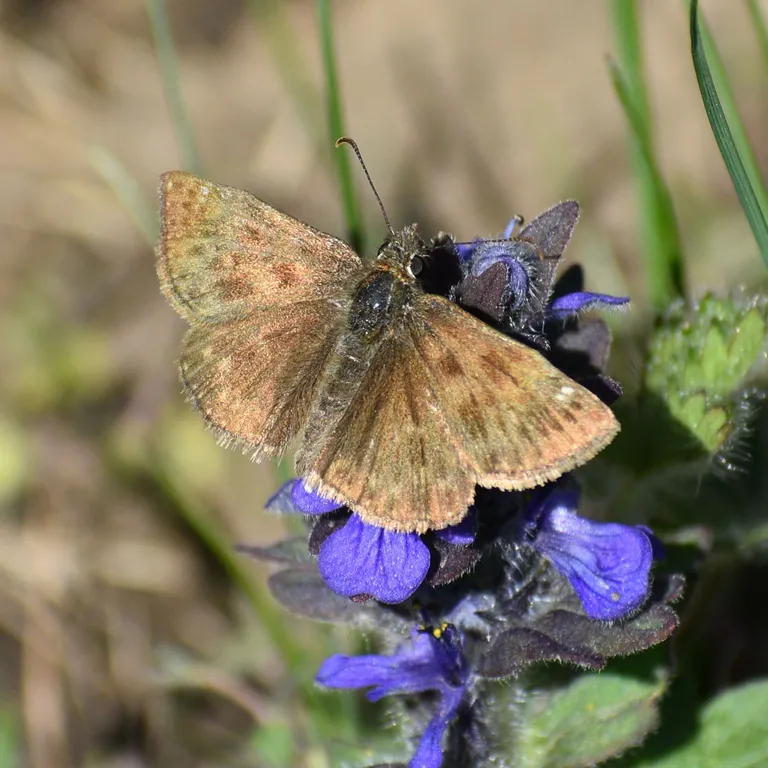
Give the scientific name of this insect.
Erynnis tages
